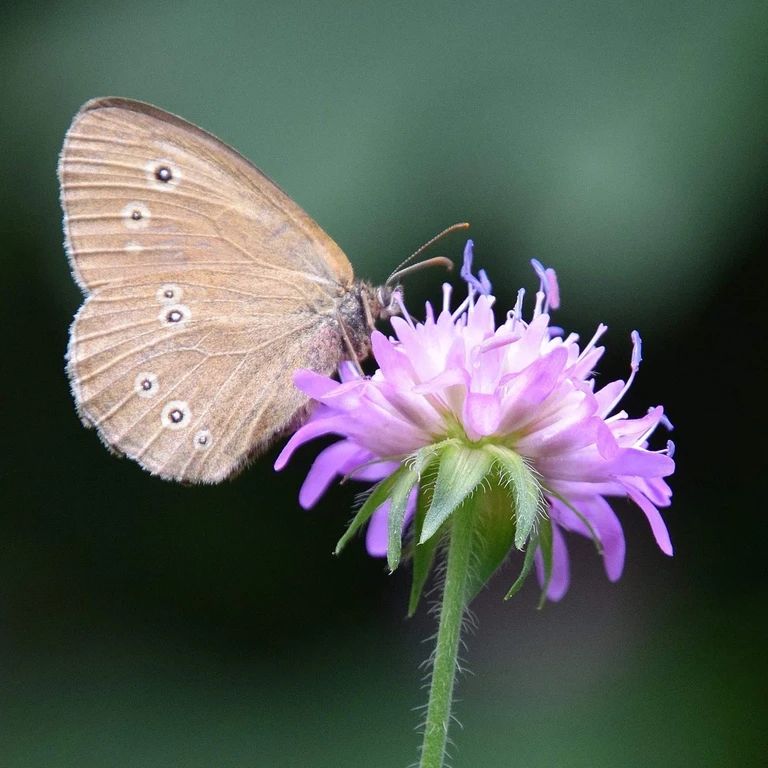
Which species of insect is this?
Aphantopus hyperantus
